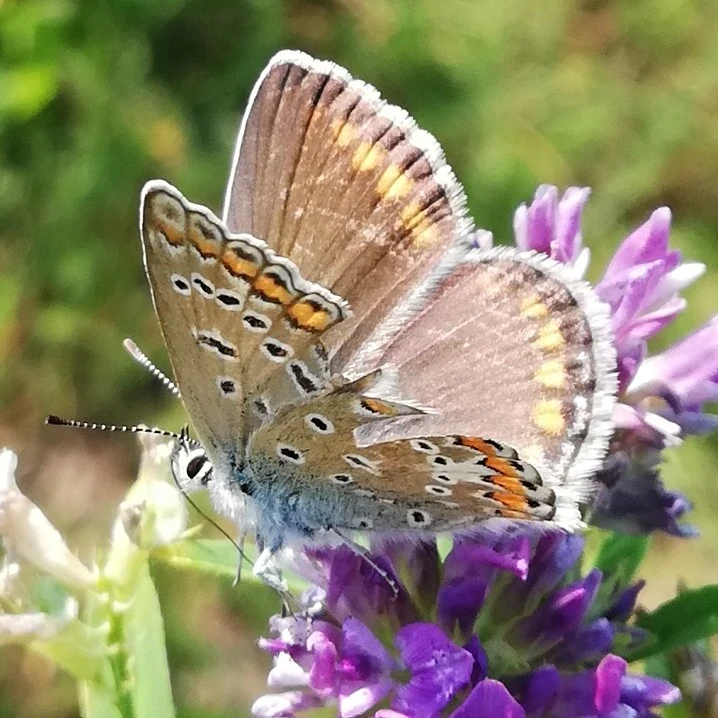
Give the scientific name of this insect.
Polyommatus icarus
